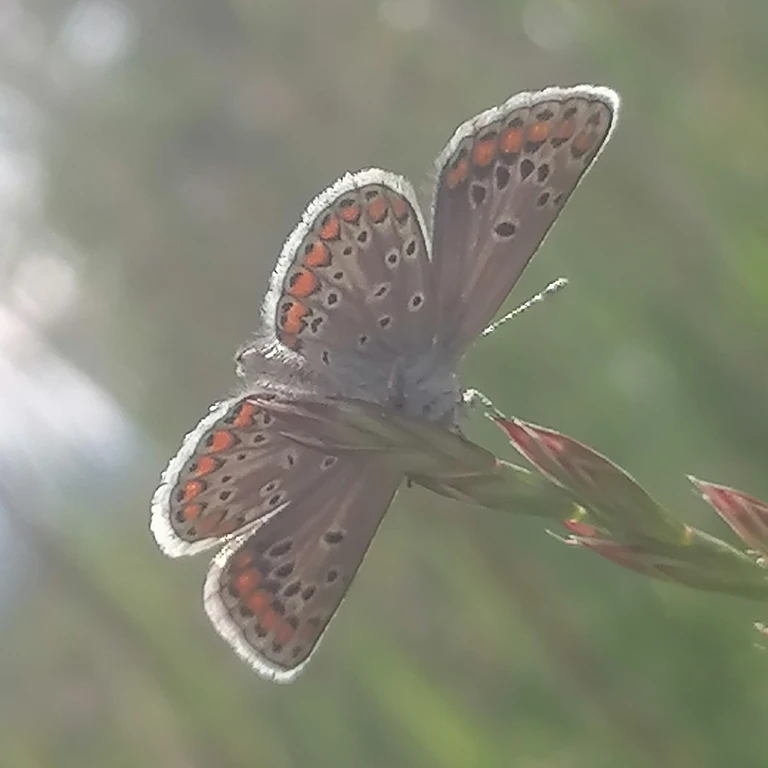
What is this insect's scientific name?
Aricia agestis/artaxerxes
